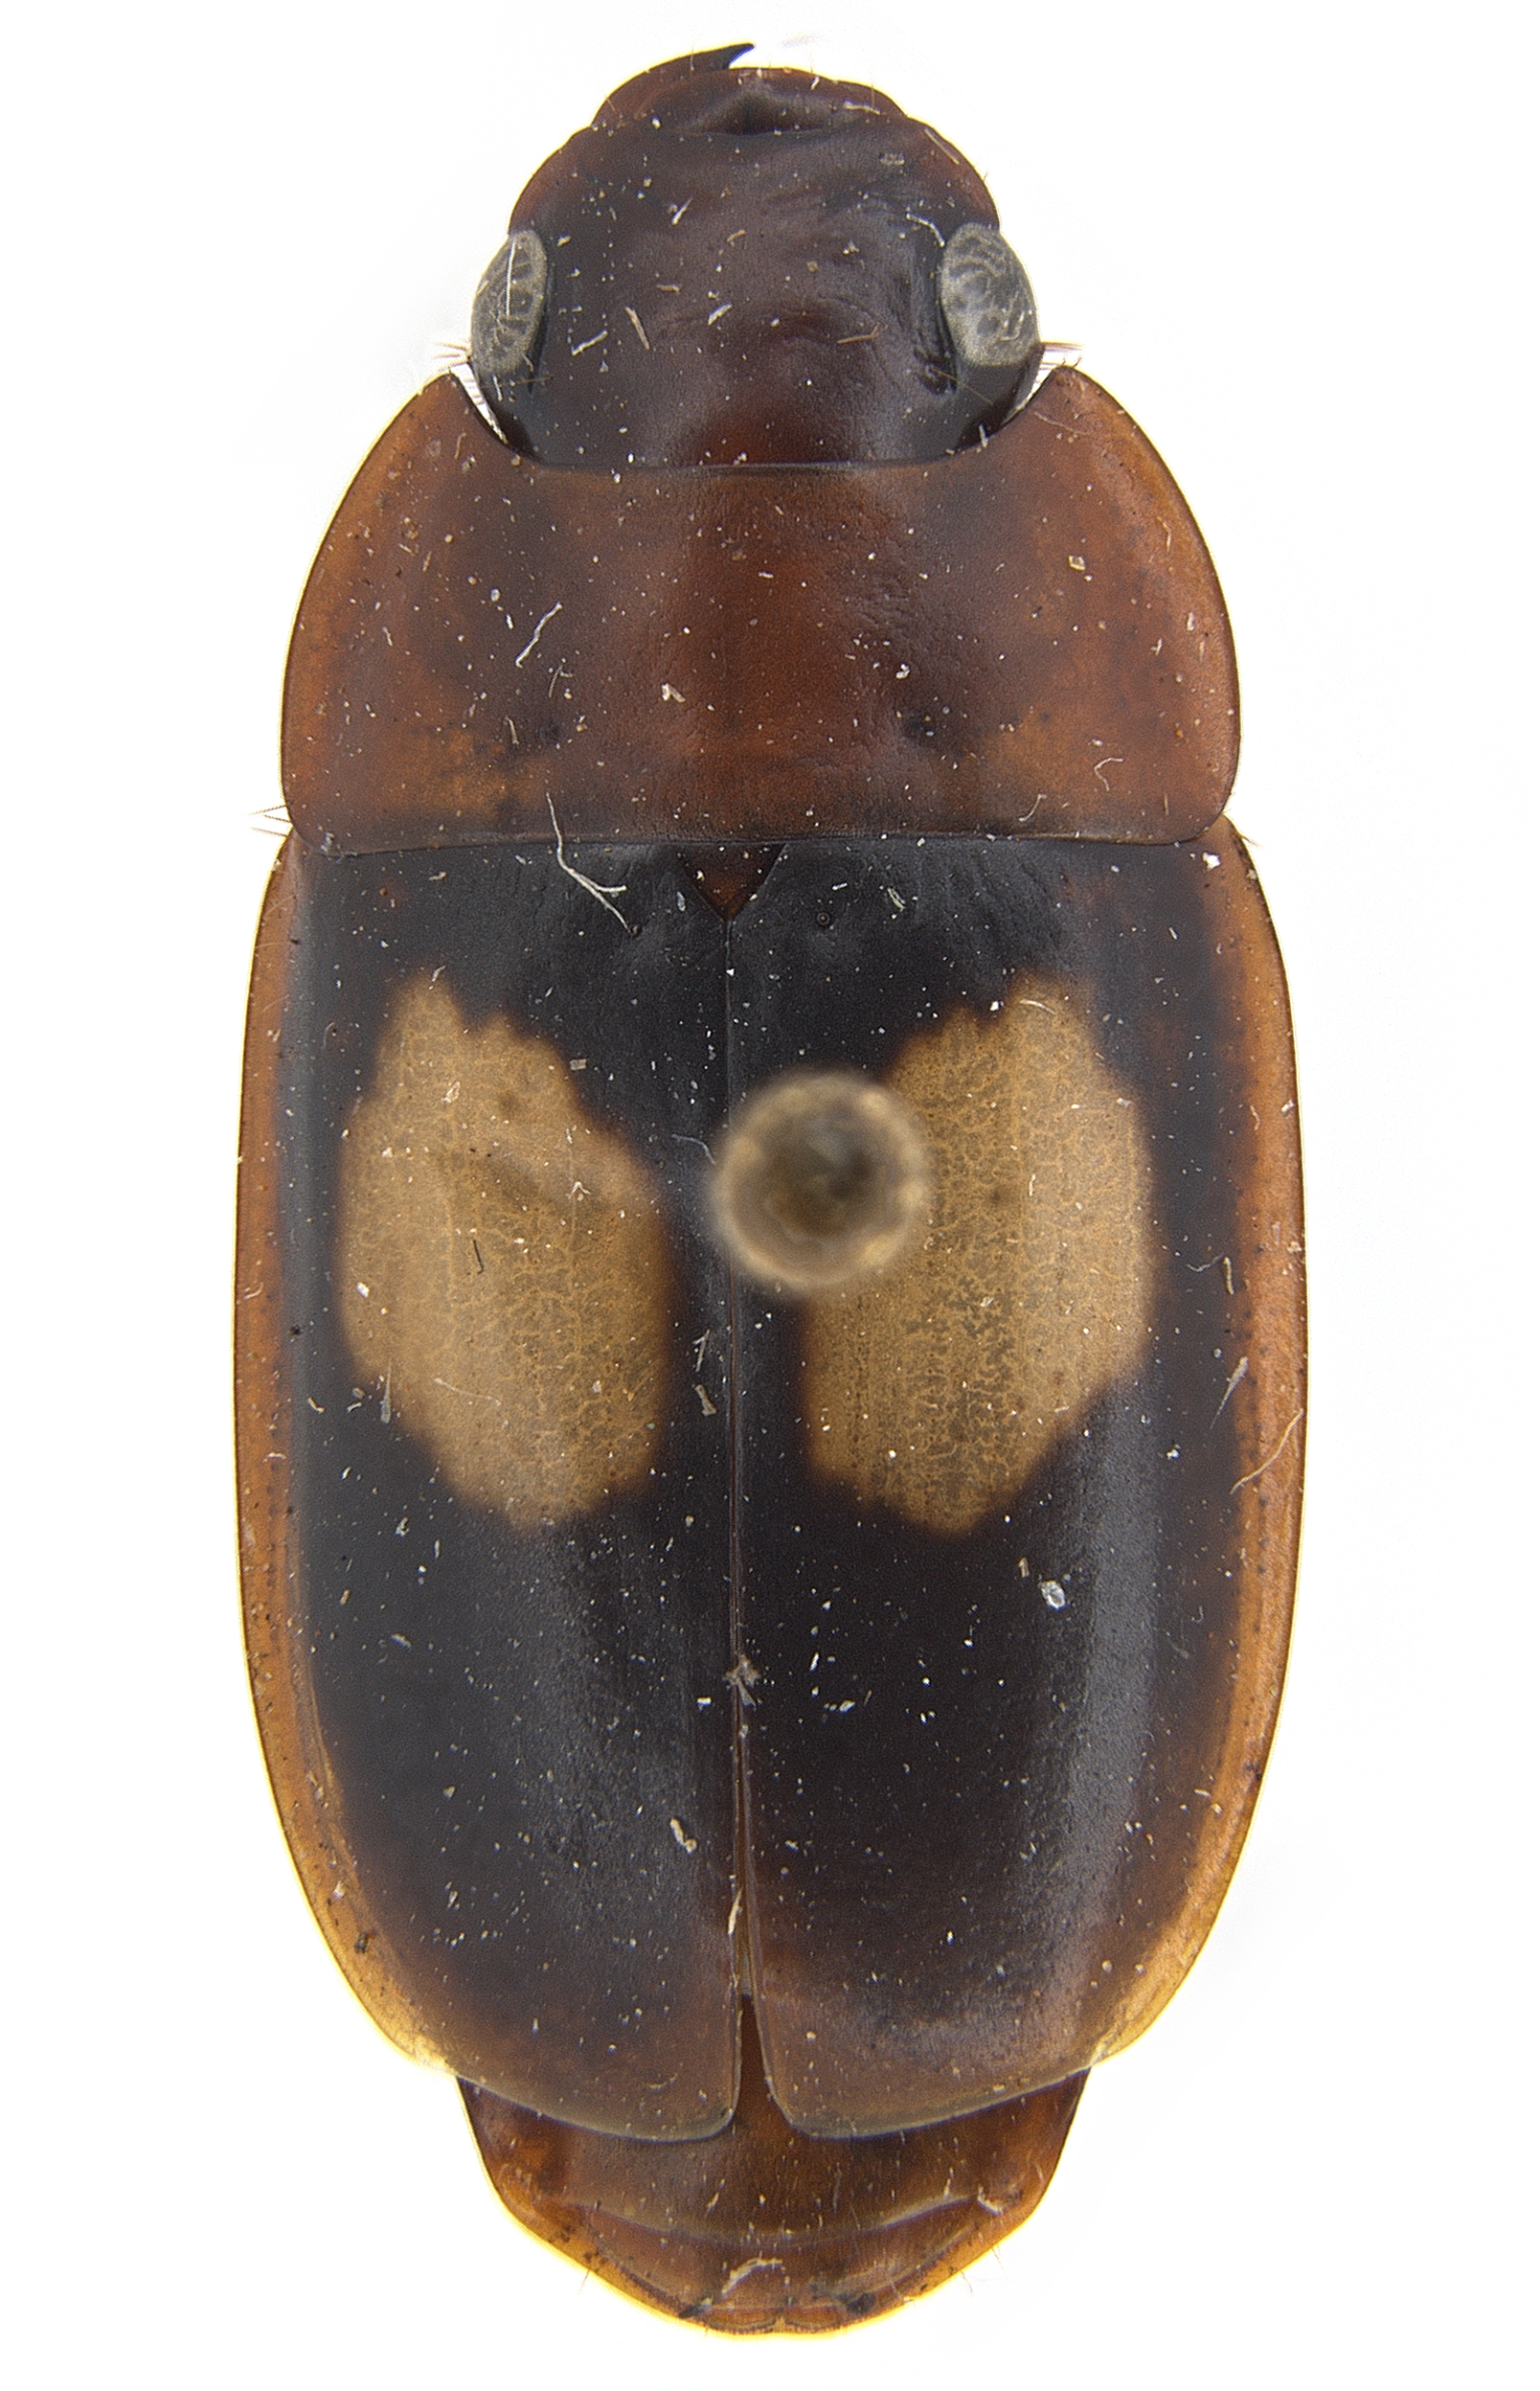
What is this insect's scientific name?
Sphallomorpha ruficollis
